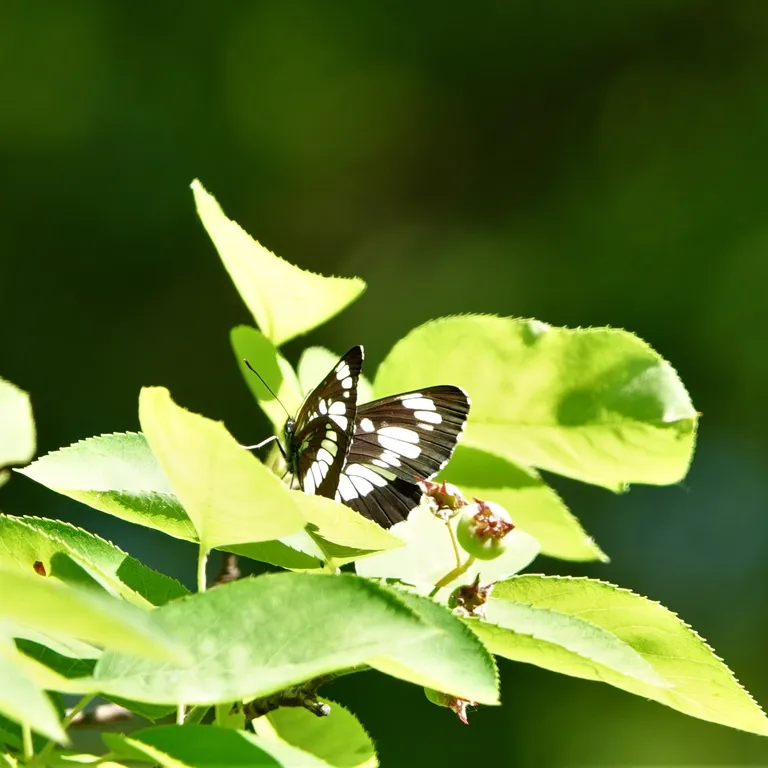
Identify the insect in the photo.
Neptis rivularis
